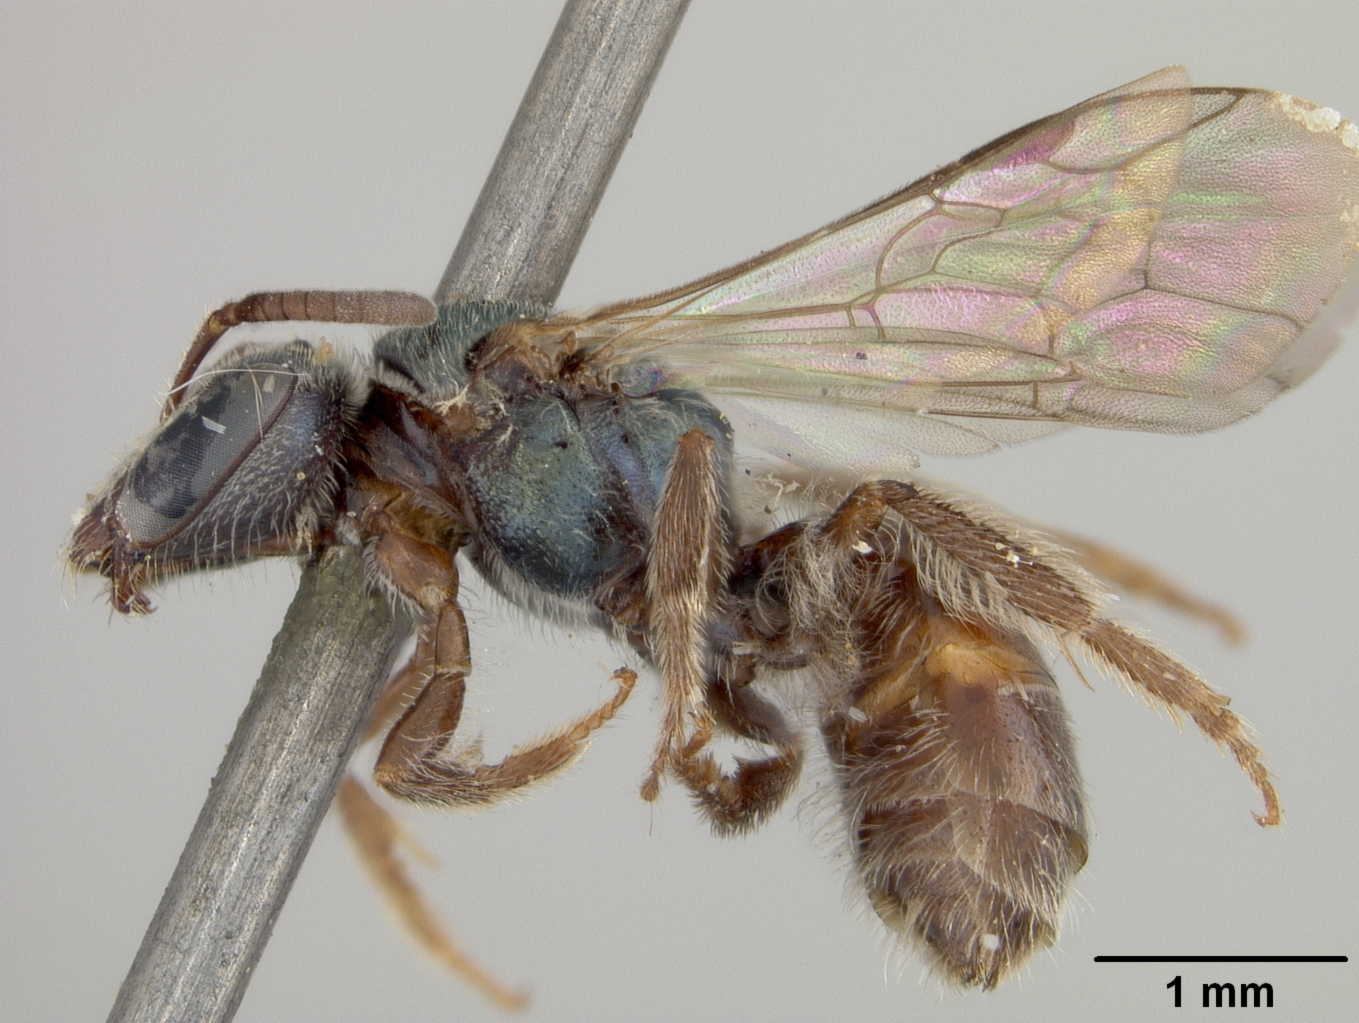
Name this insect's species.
Halictus deceptor
